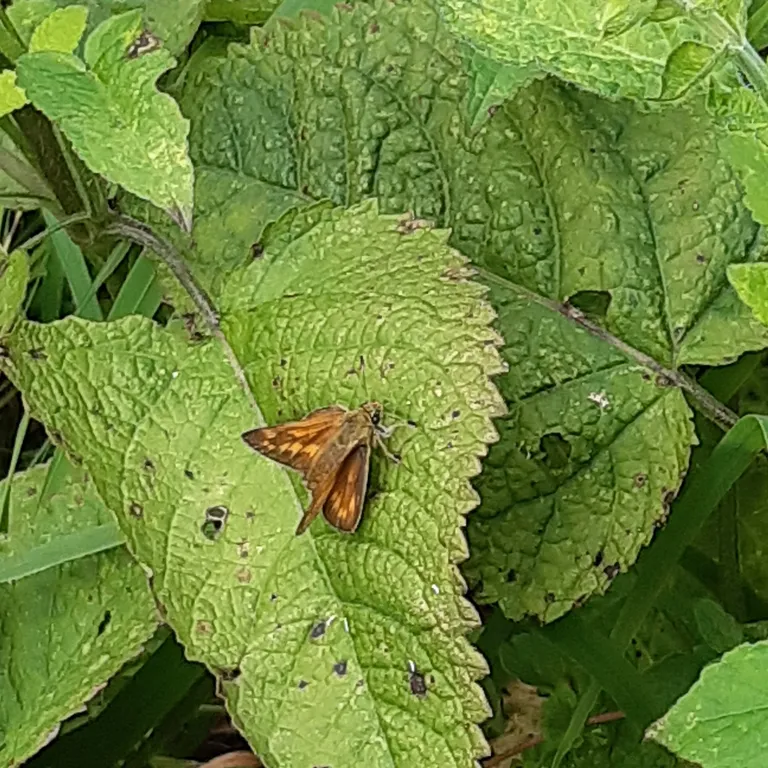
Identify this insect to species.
Ochlodes sylvanus (also Ochlodes venata)
